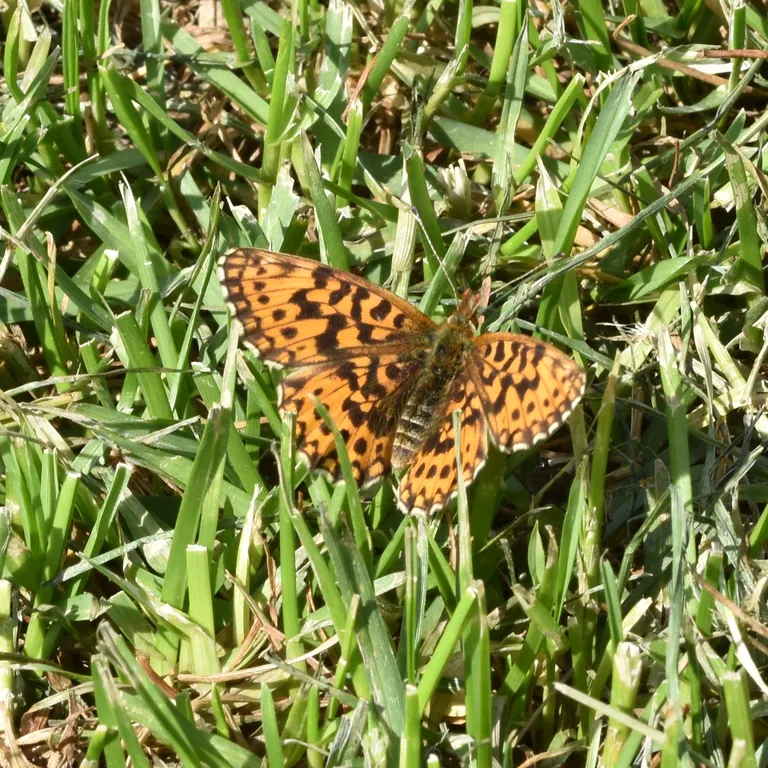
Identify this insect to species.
Boloria dia
